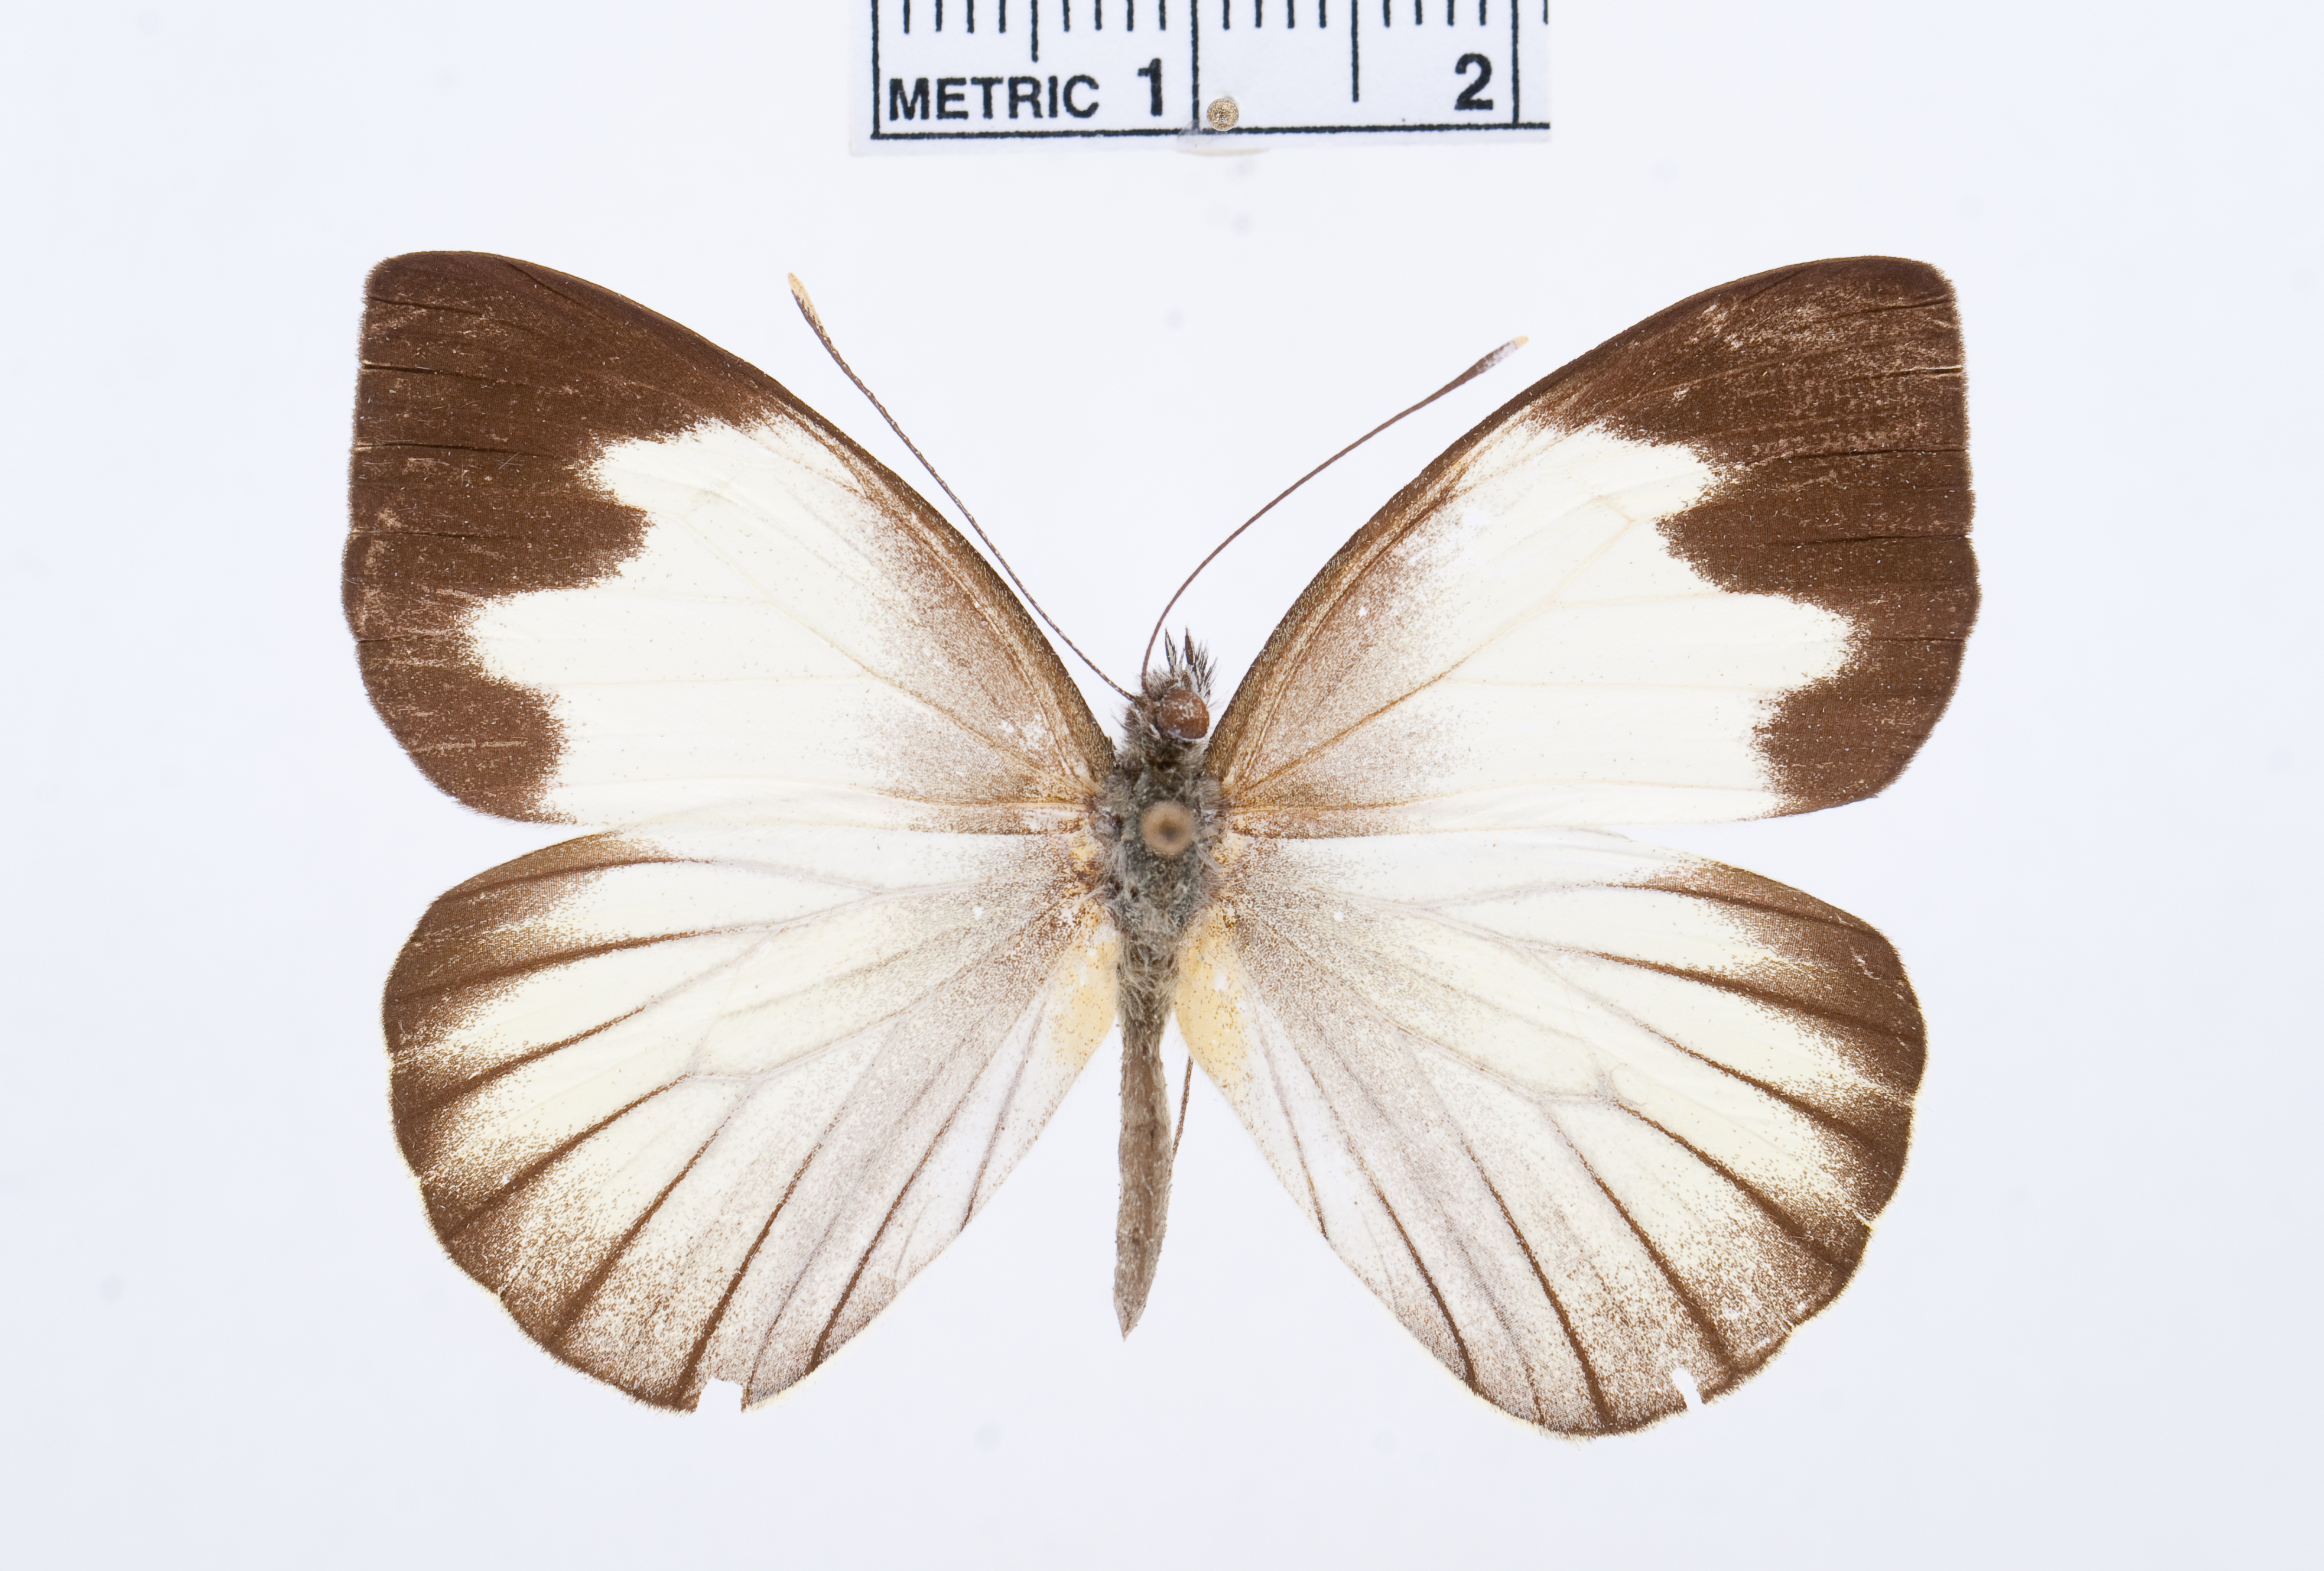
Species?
Leptophobia forsteri
